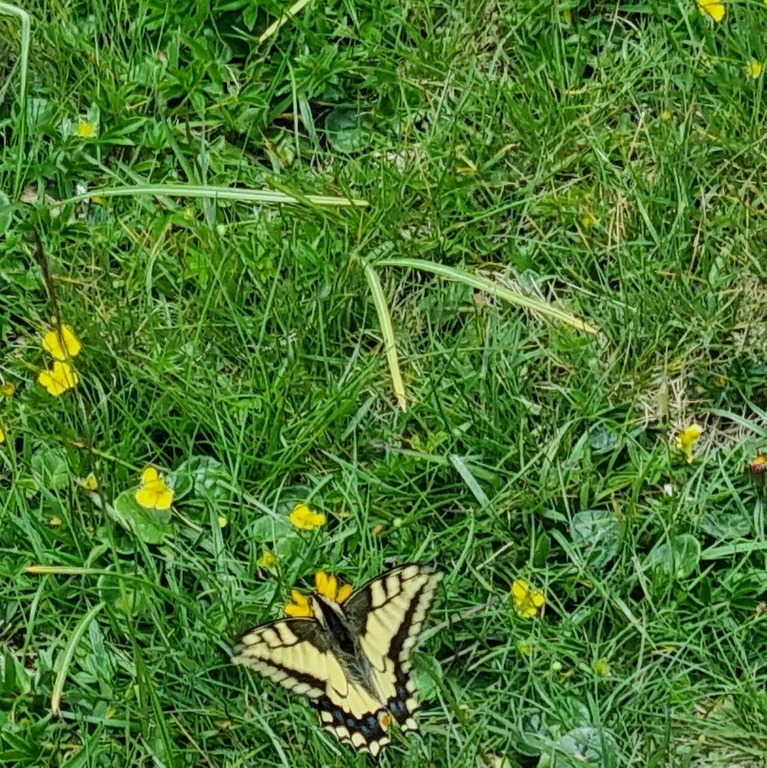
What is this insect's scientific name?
Papilio machaon
